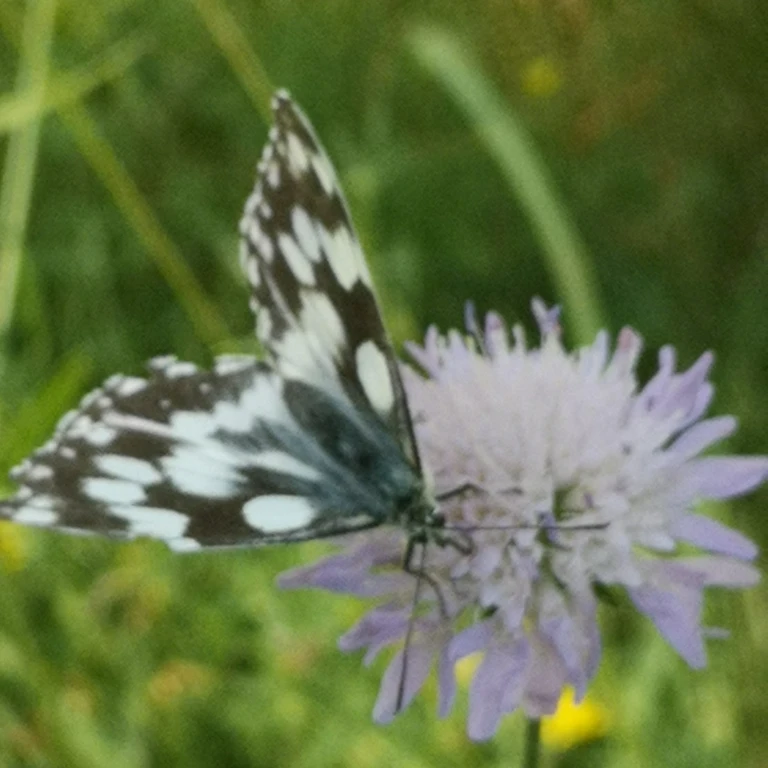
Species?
Melanargia galathea
